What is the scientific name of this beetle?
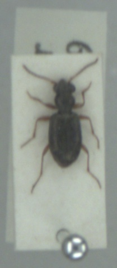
Asaphidion flavipes
